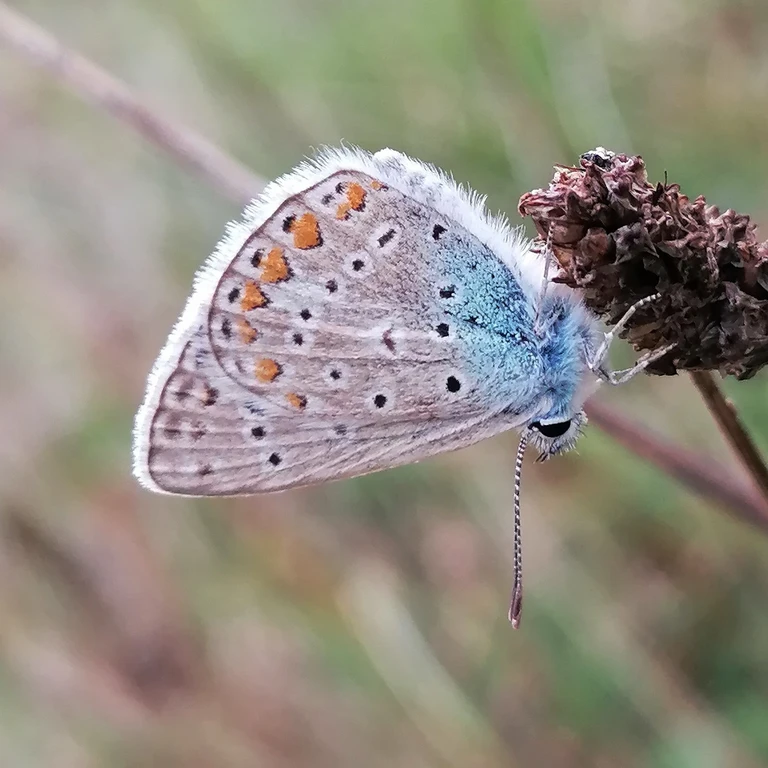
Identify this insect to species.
Polyommatus icarus
